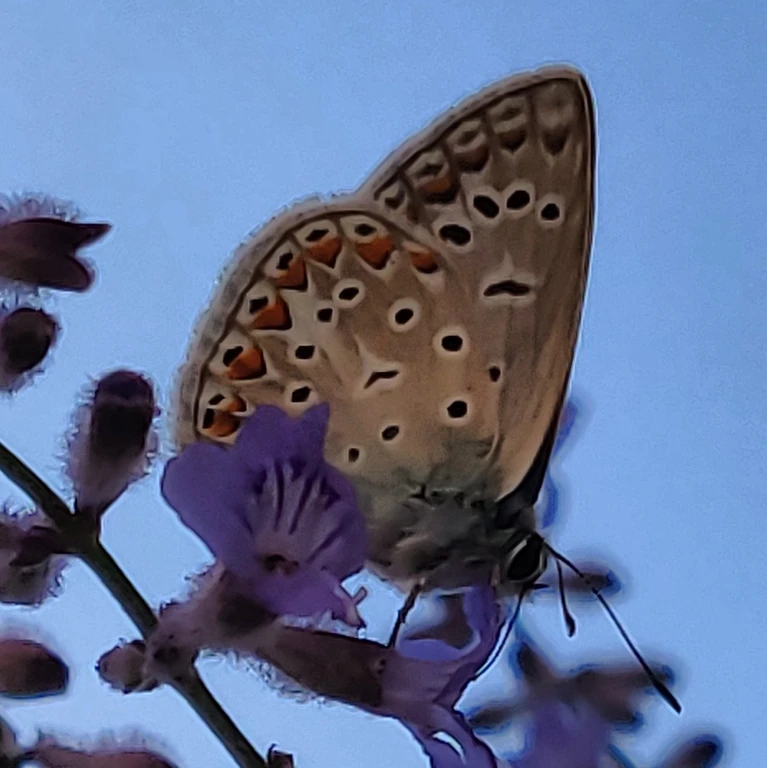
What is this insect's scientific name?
Polyommatus icarus
